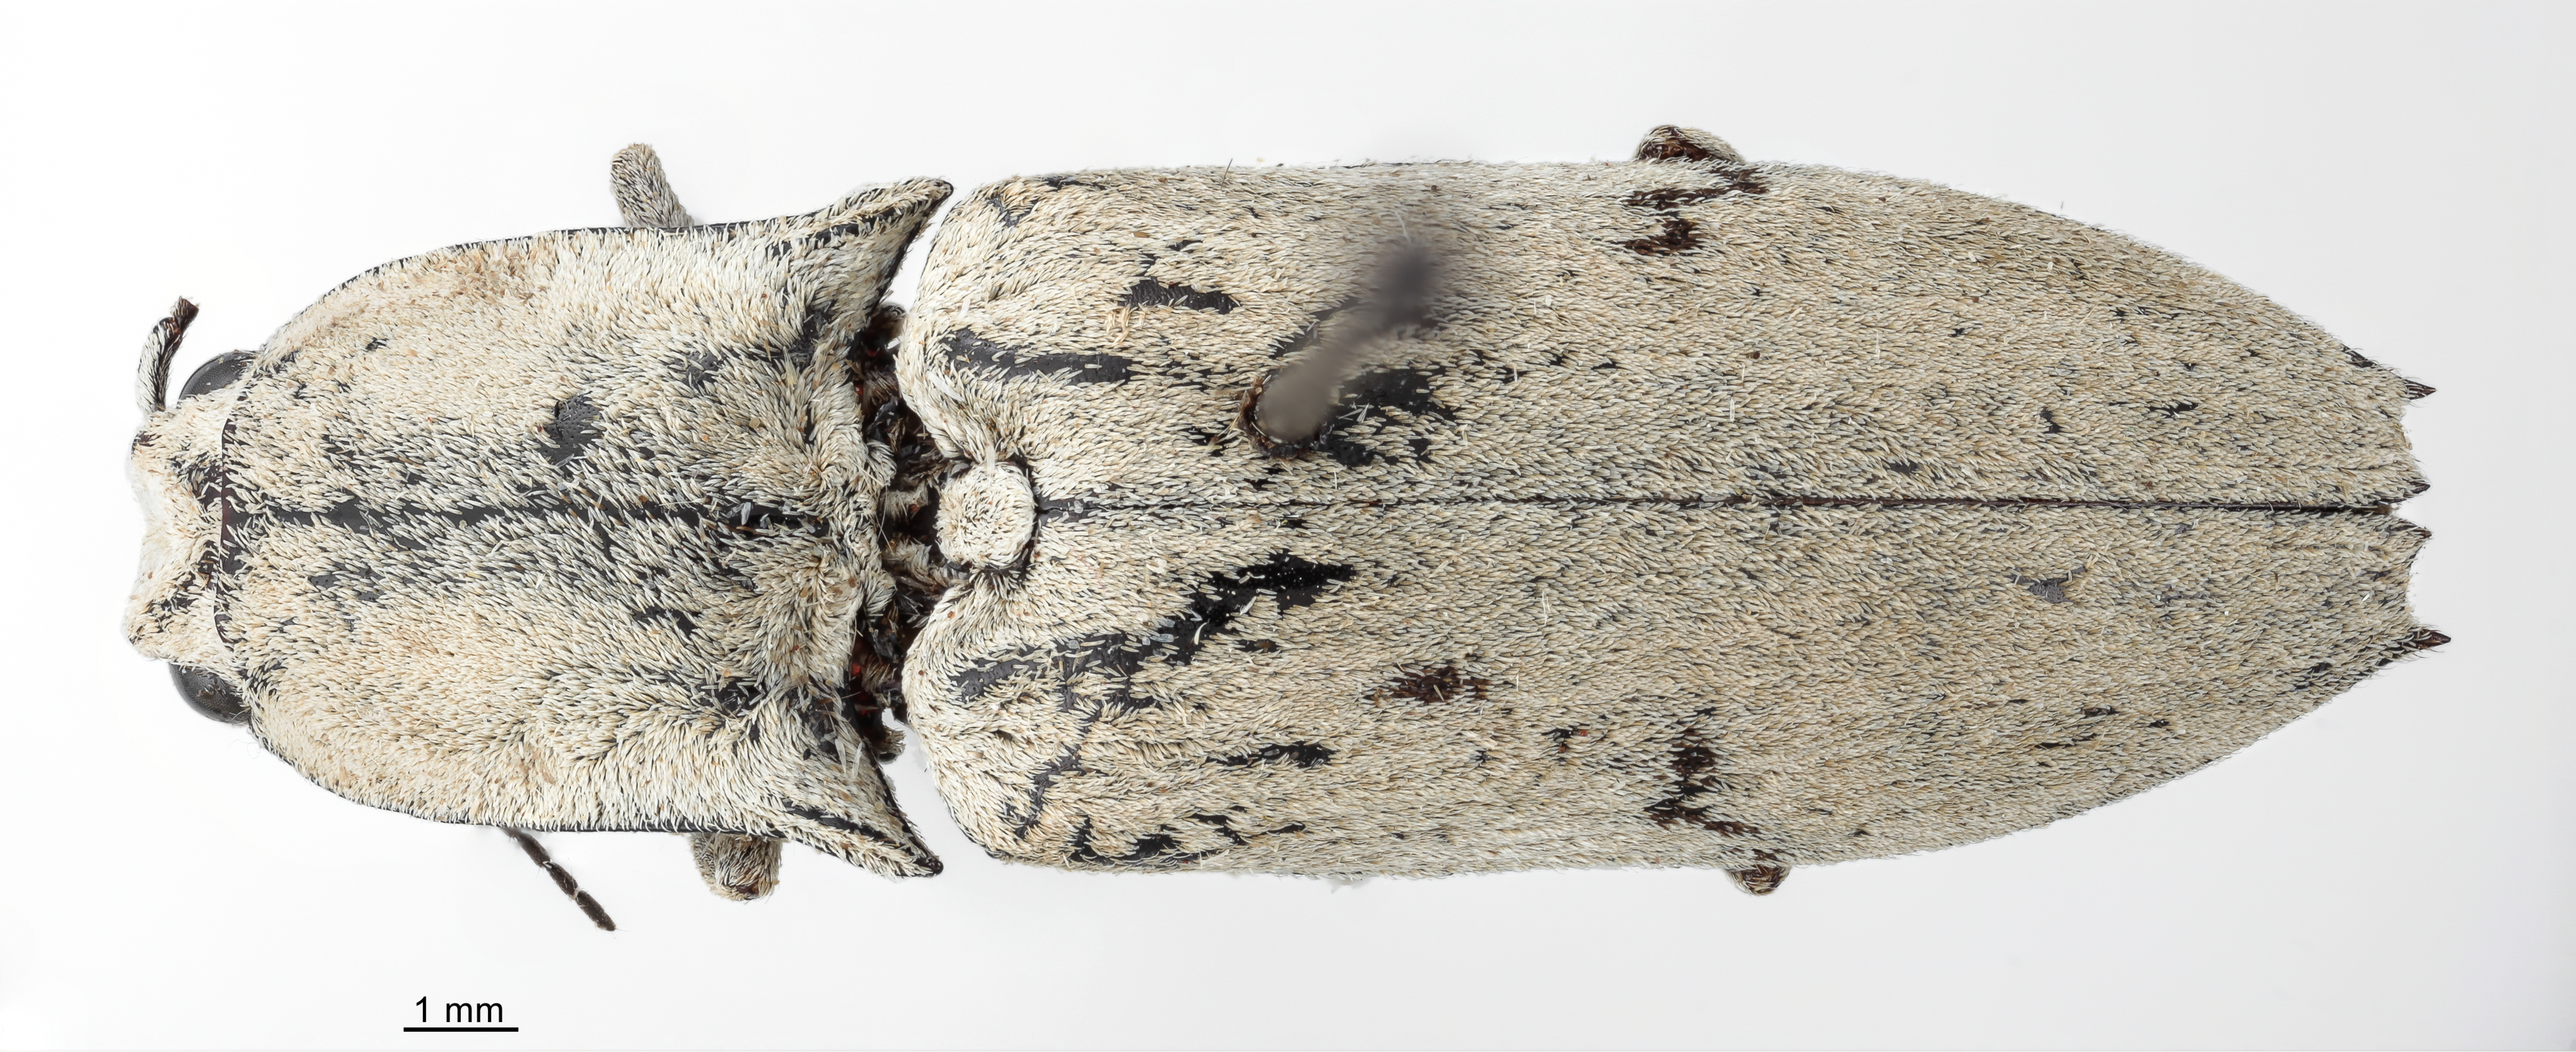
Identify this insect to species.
Alaus guamensis
